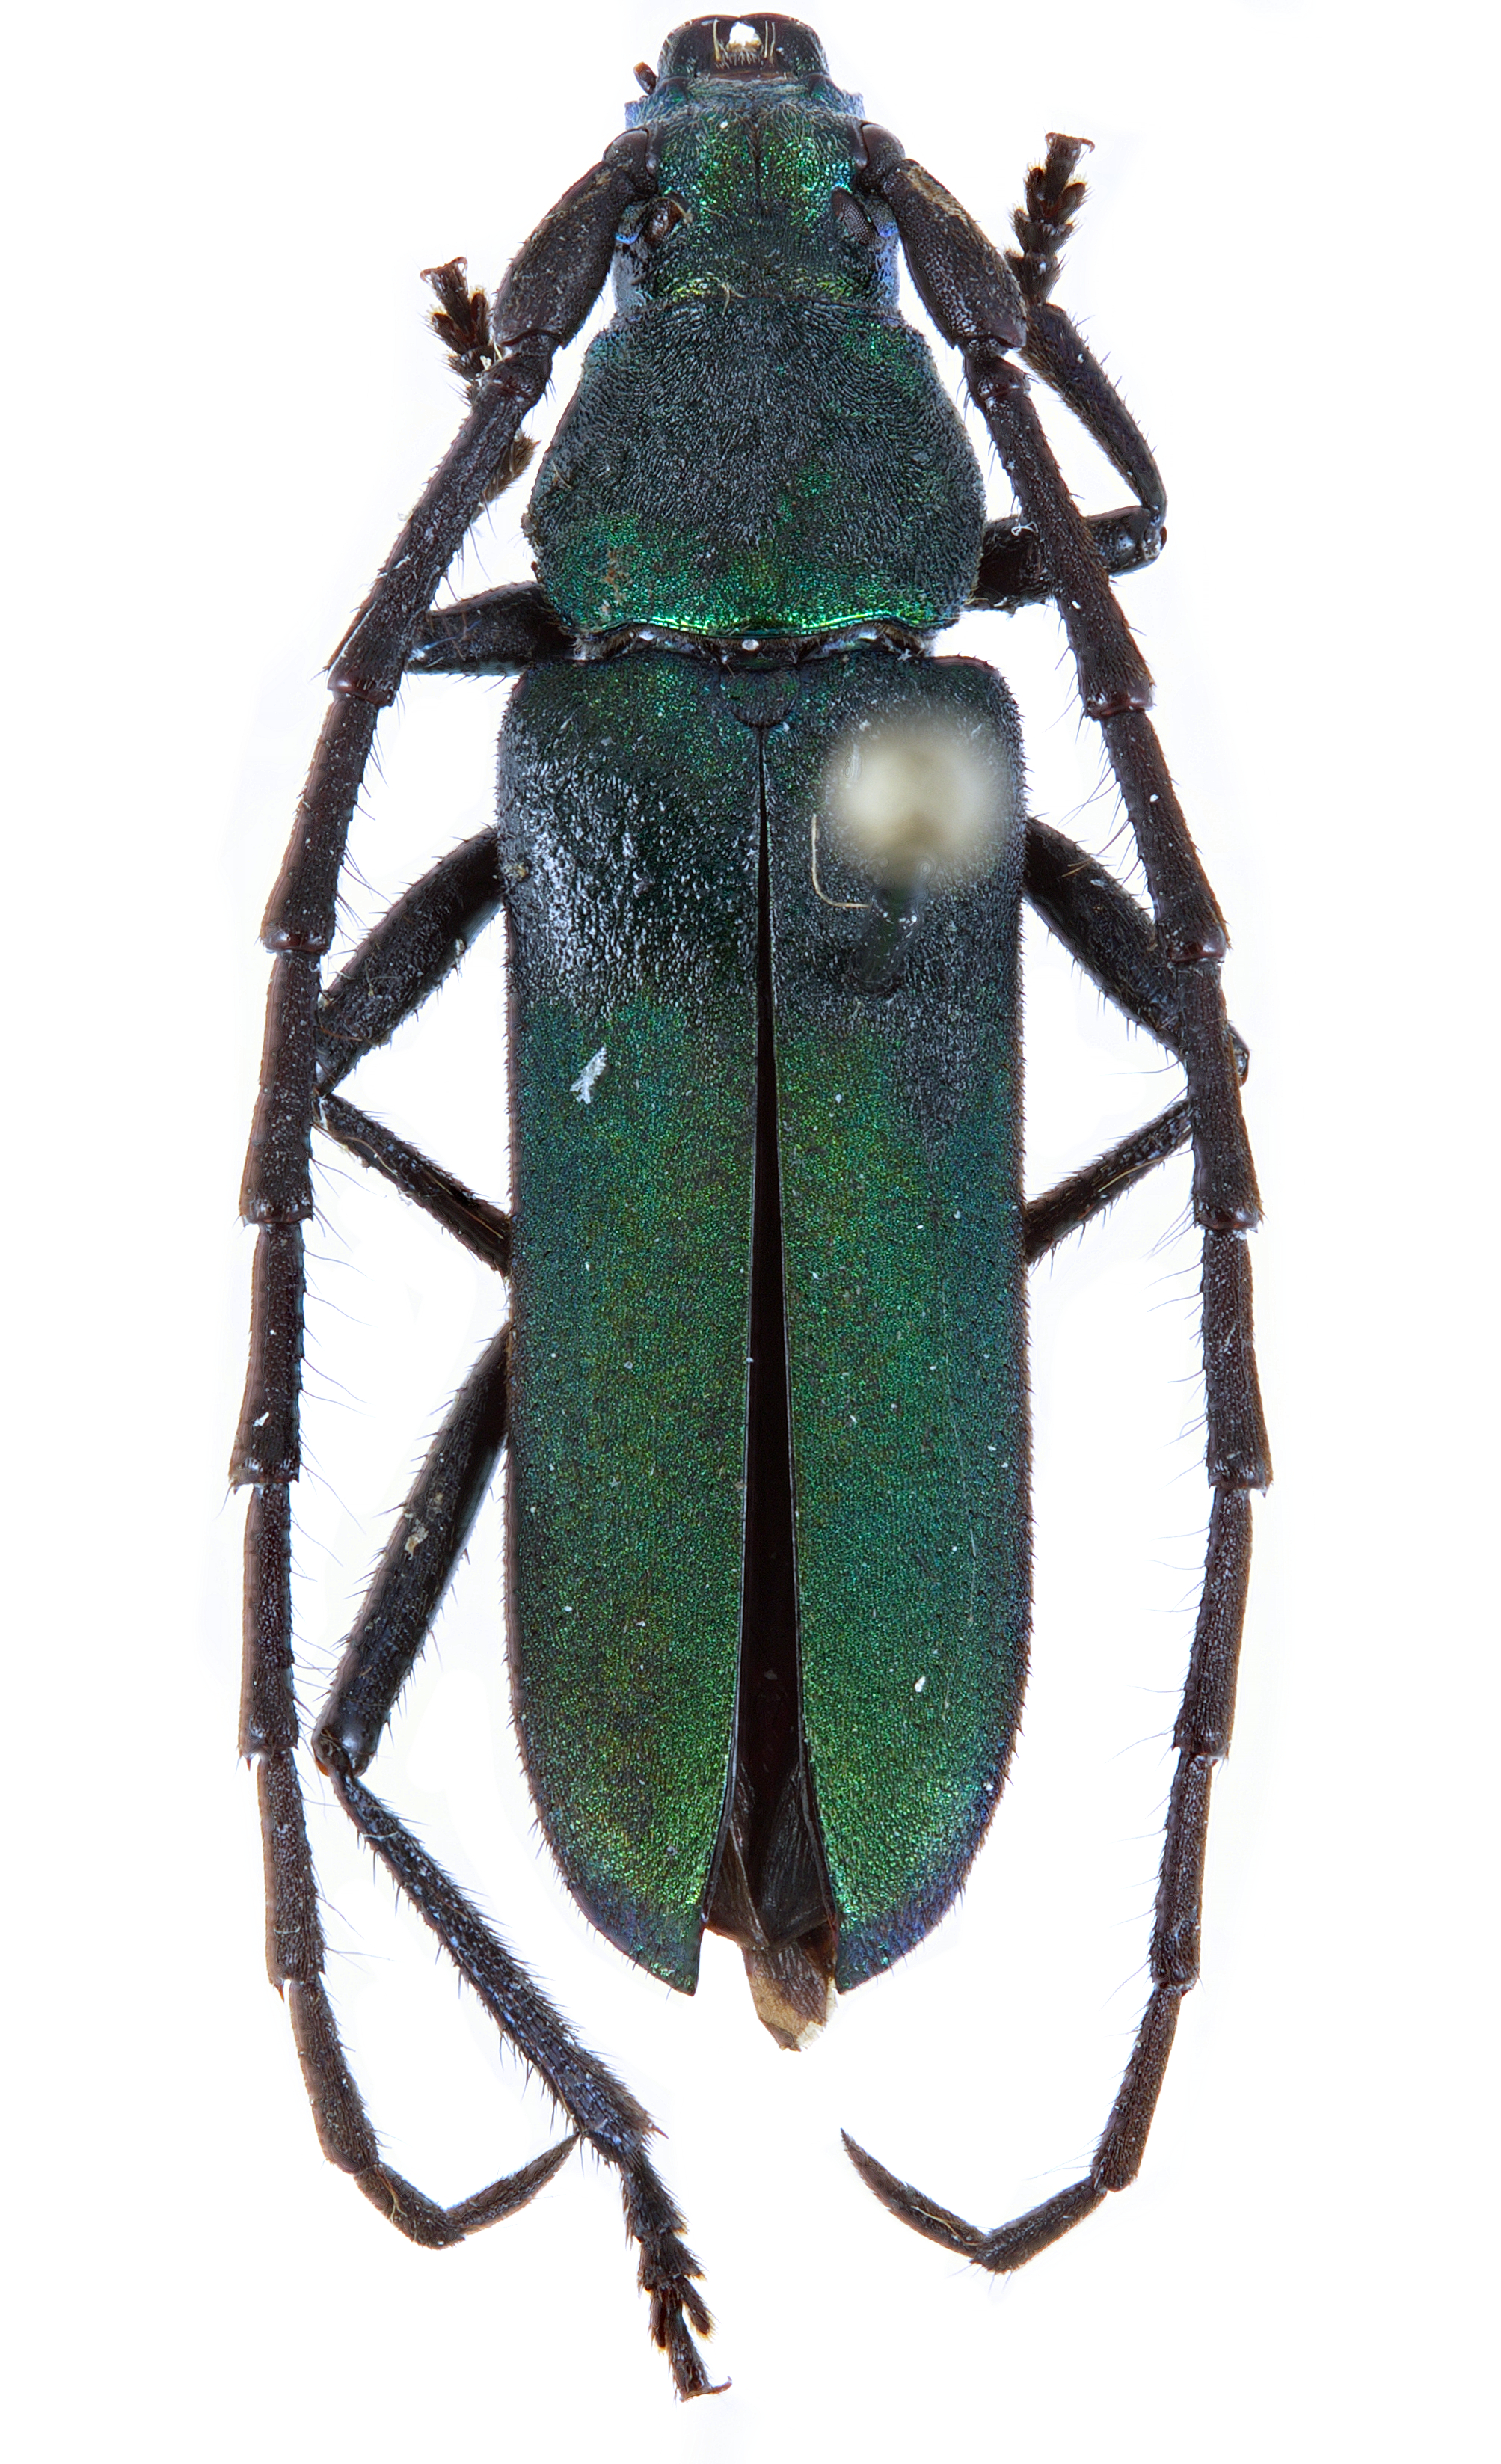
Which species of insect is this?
Aglaoschema rufiventre
